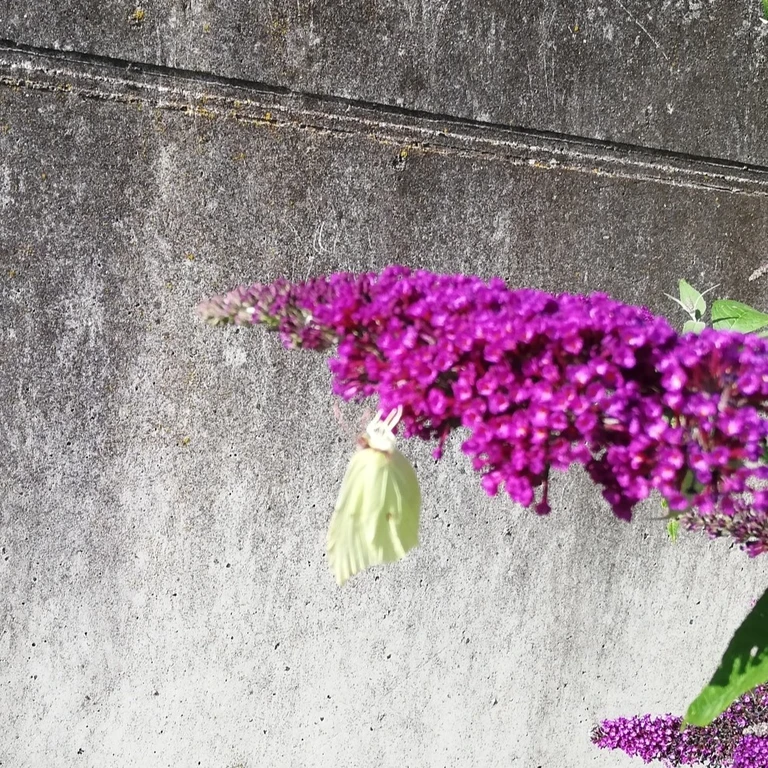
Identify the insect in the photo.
Gonepteryx rhamni
